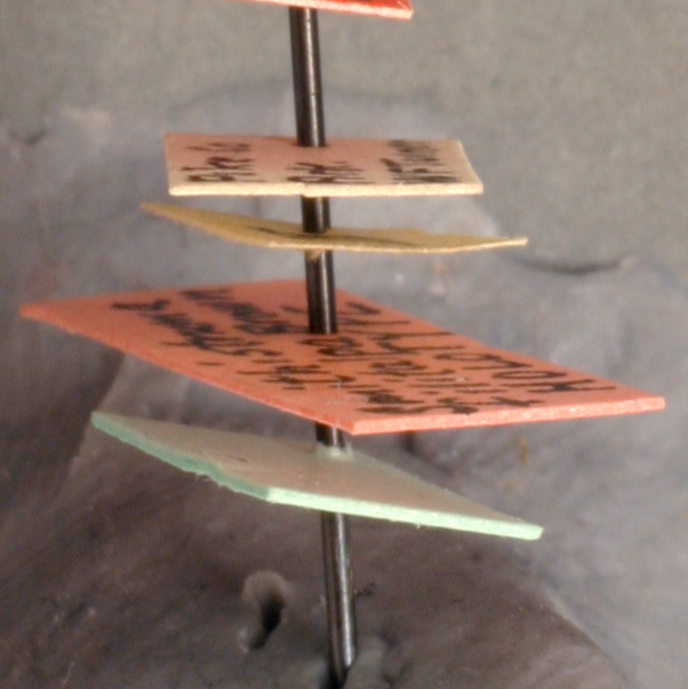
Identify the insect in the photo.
Smithistruma filitalpa
